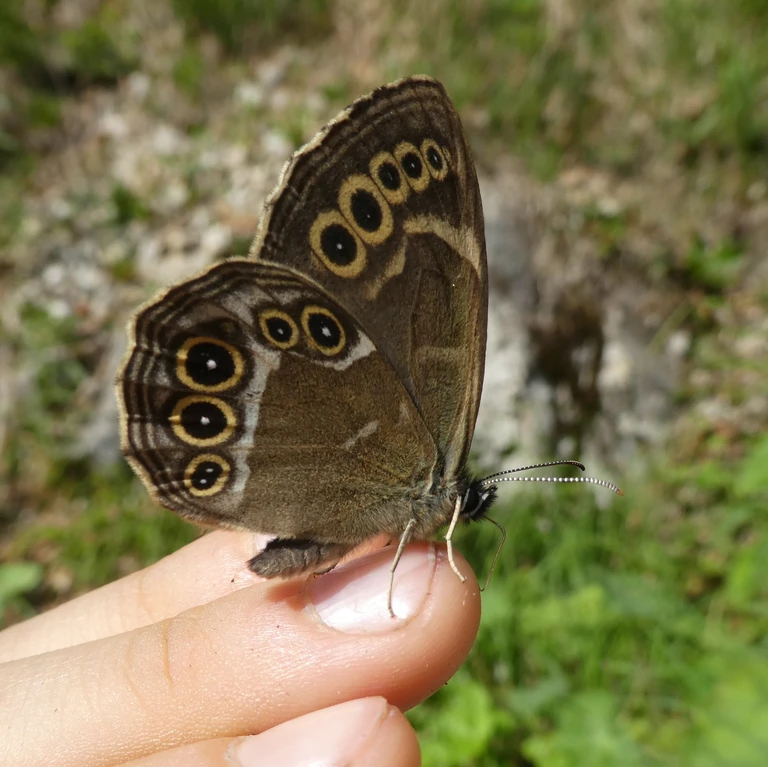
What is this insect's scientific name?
Lopinga achine (also Pararge achine)
